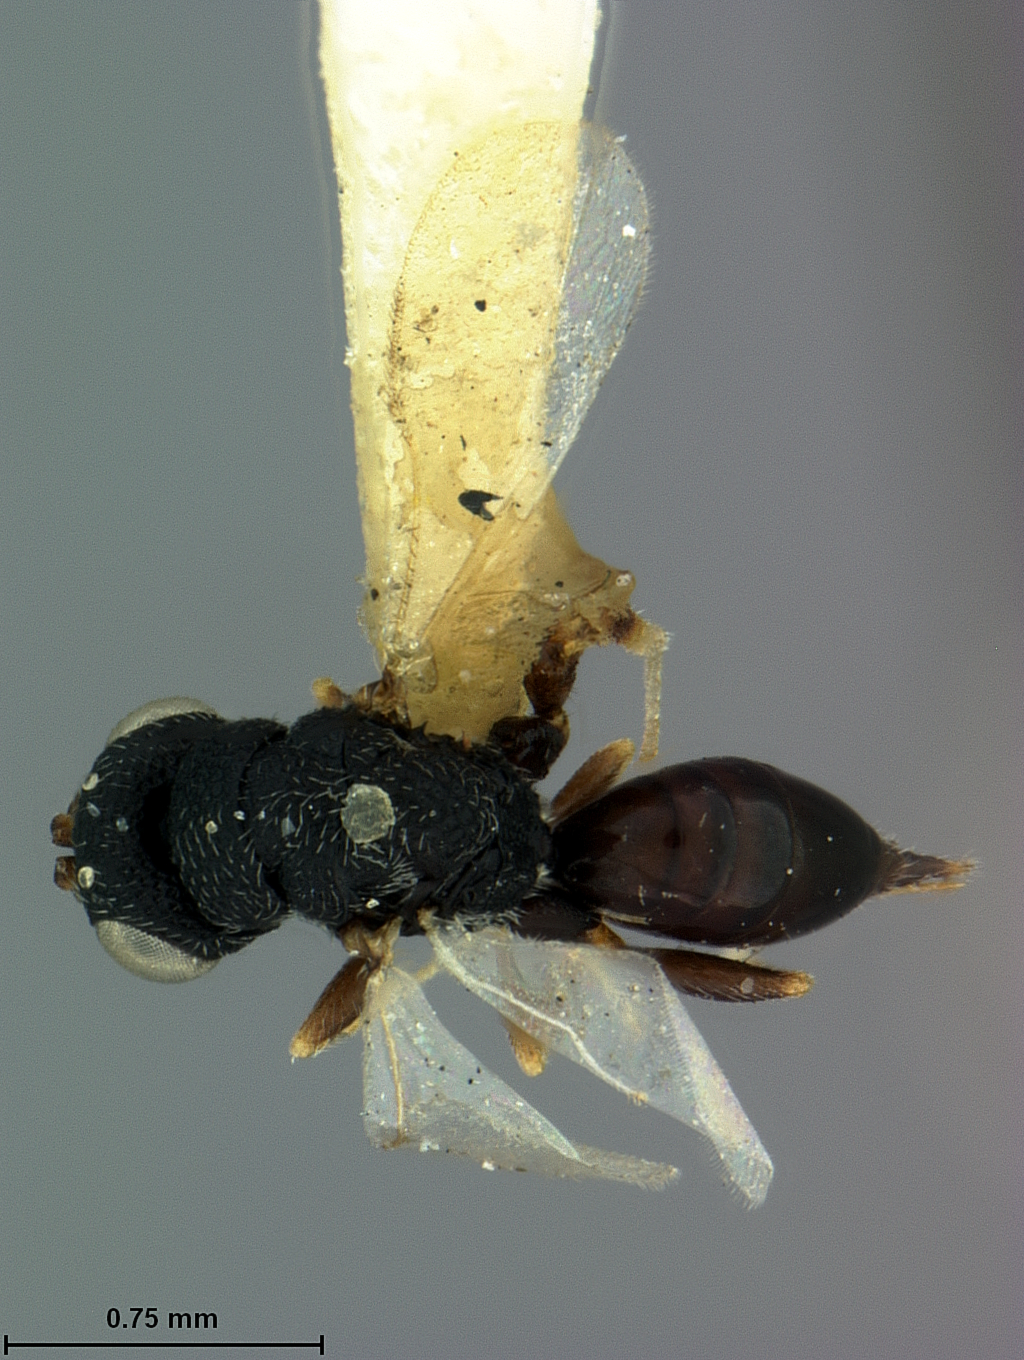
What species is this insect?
Eurytoma banksi
